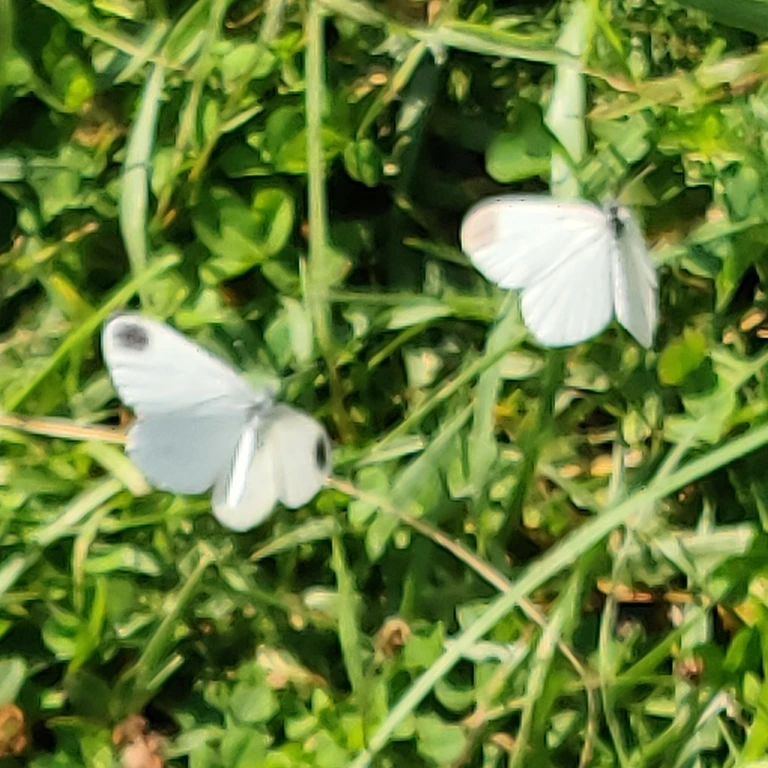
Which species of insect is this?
Leptidea sinapis/juvernica
